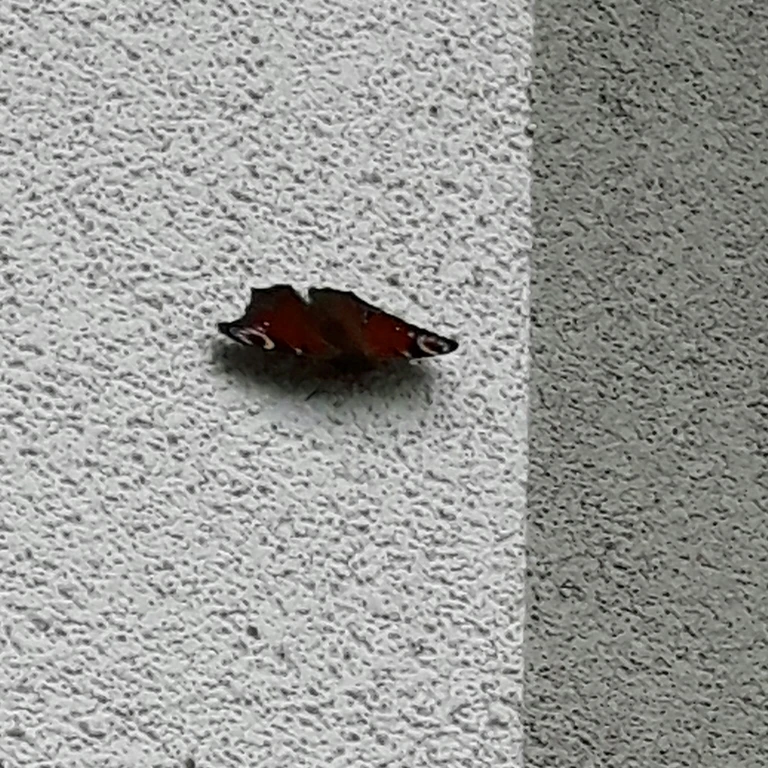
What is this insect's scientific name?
Aglais io
